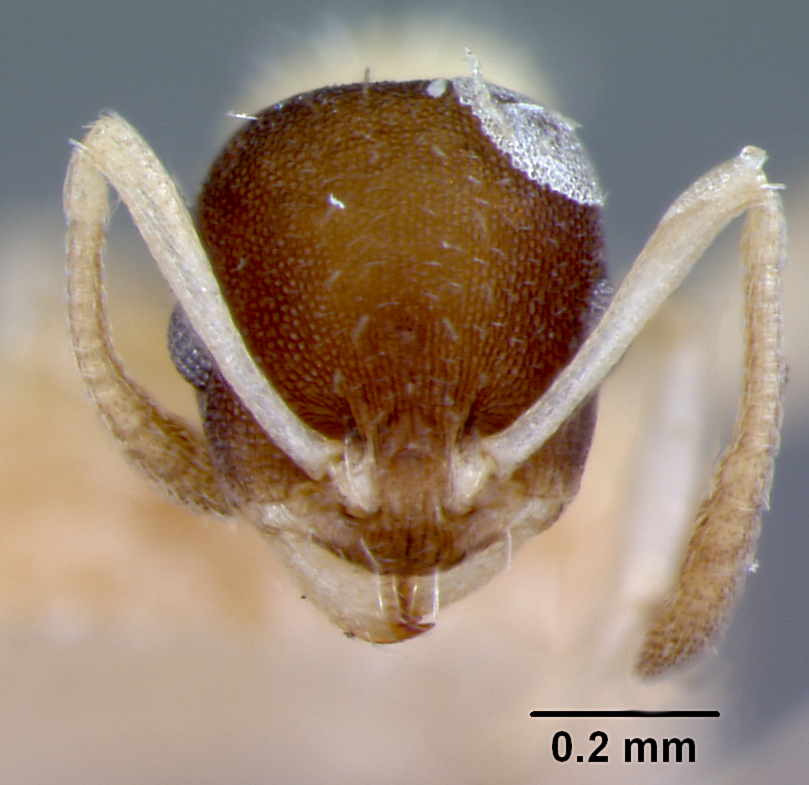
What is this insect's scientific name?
Macromischa melanocephala
